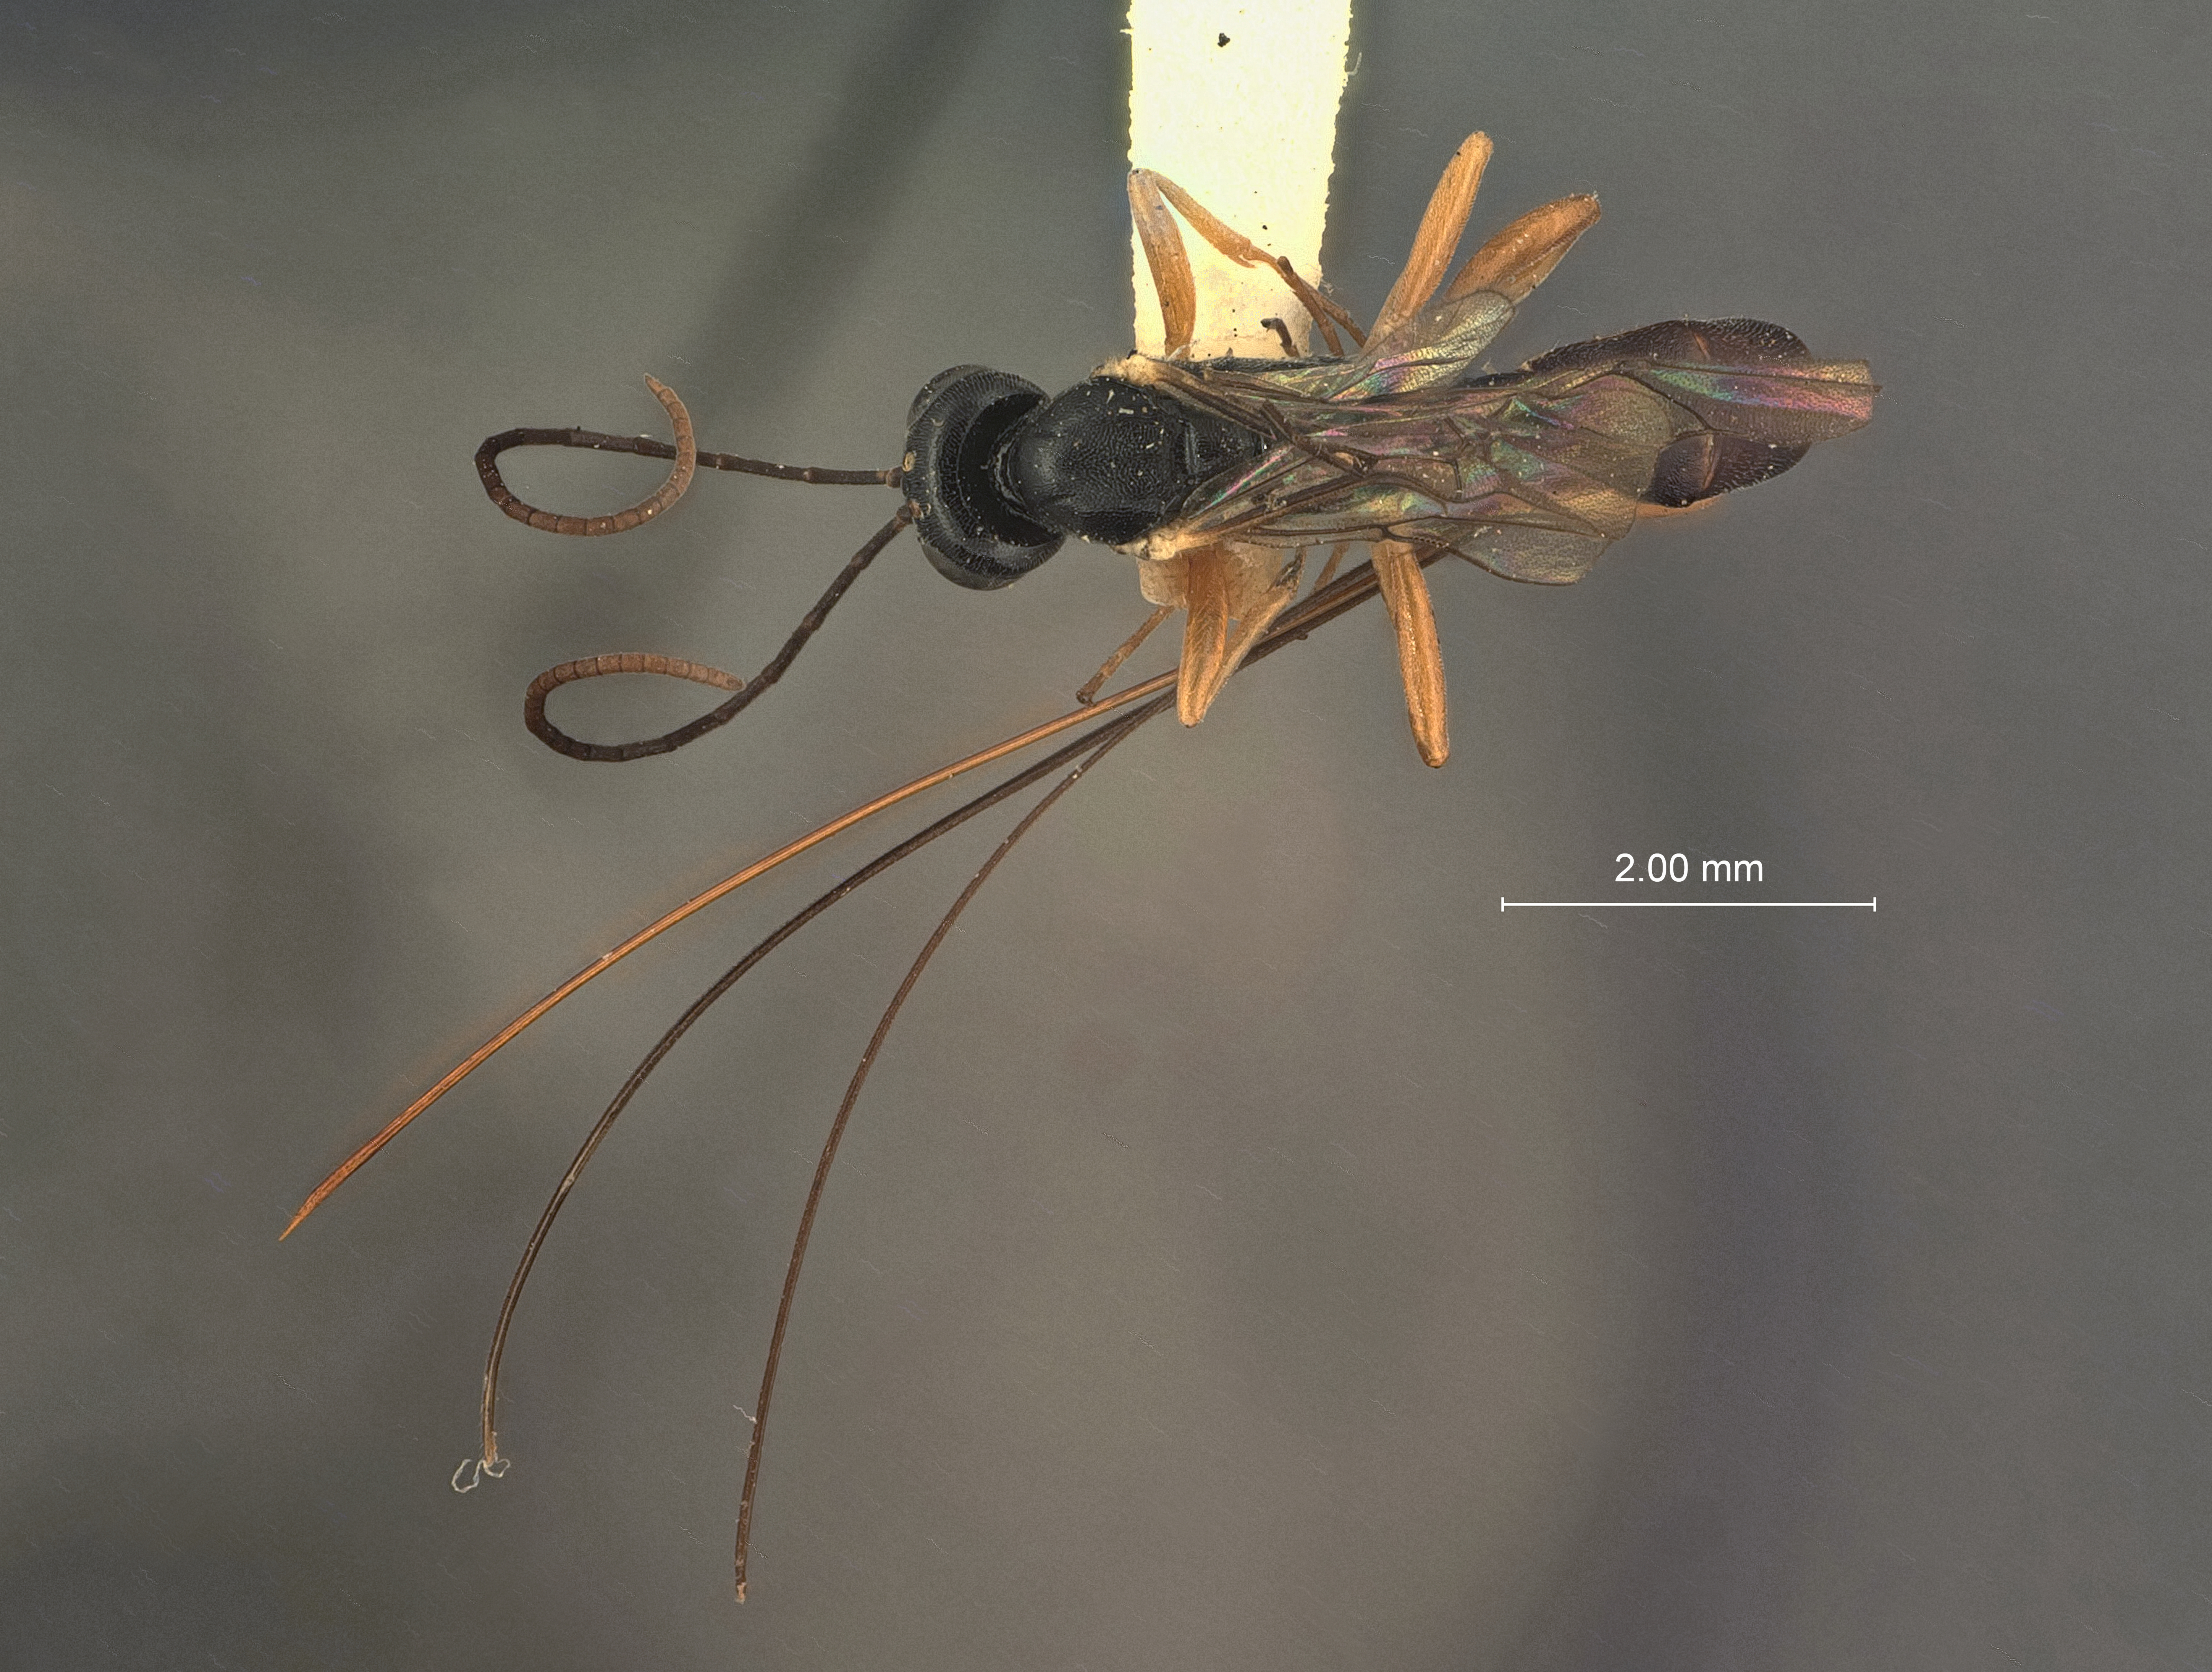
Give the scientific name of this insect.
Isadelphus extensor
